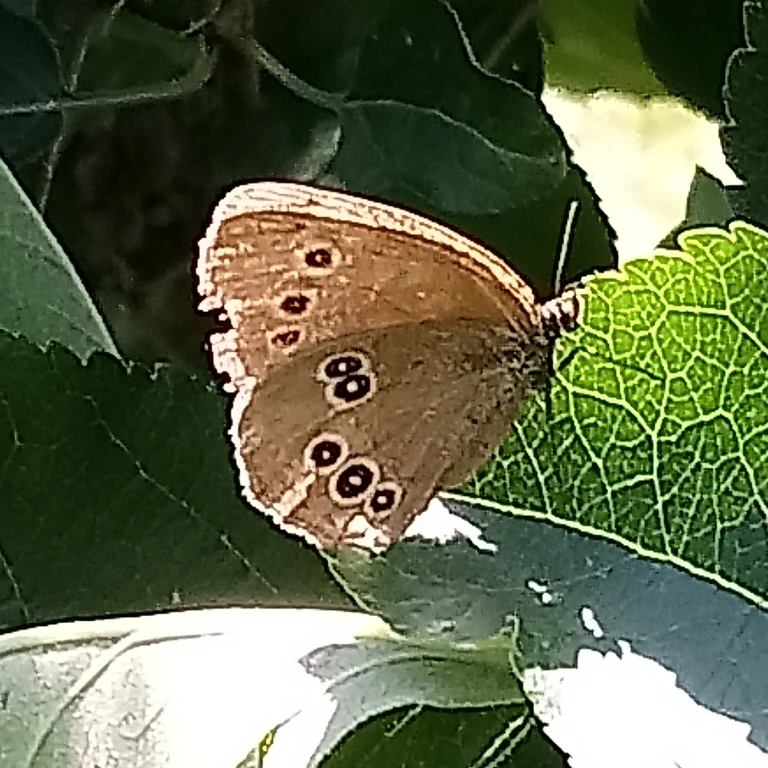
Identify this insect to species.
Aphantopus hyperantus
